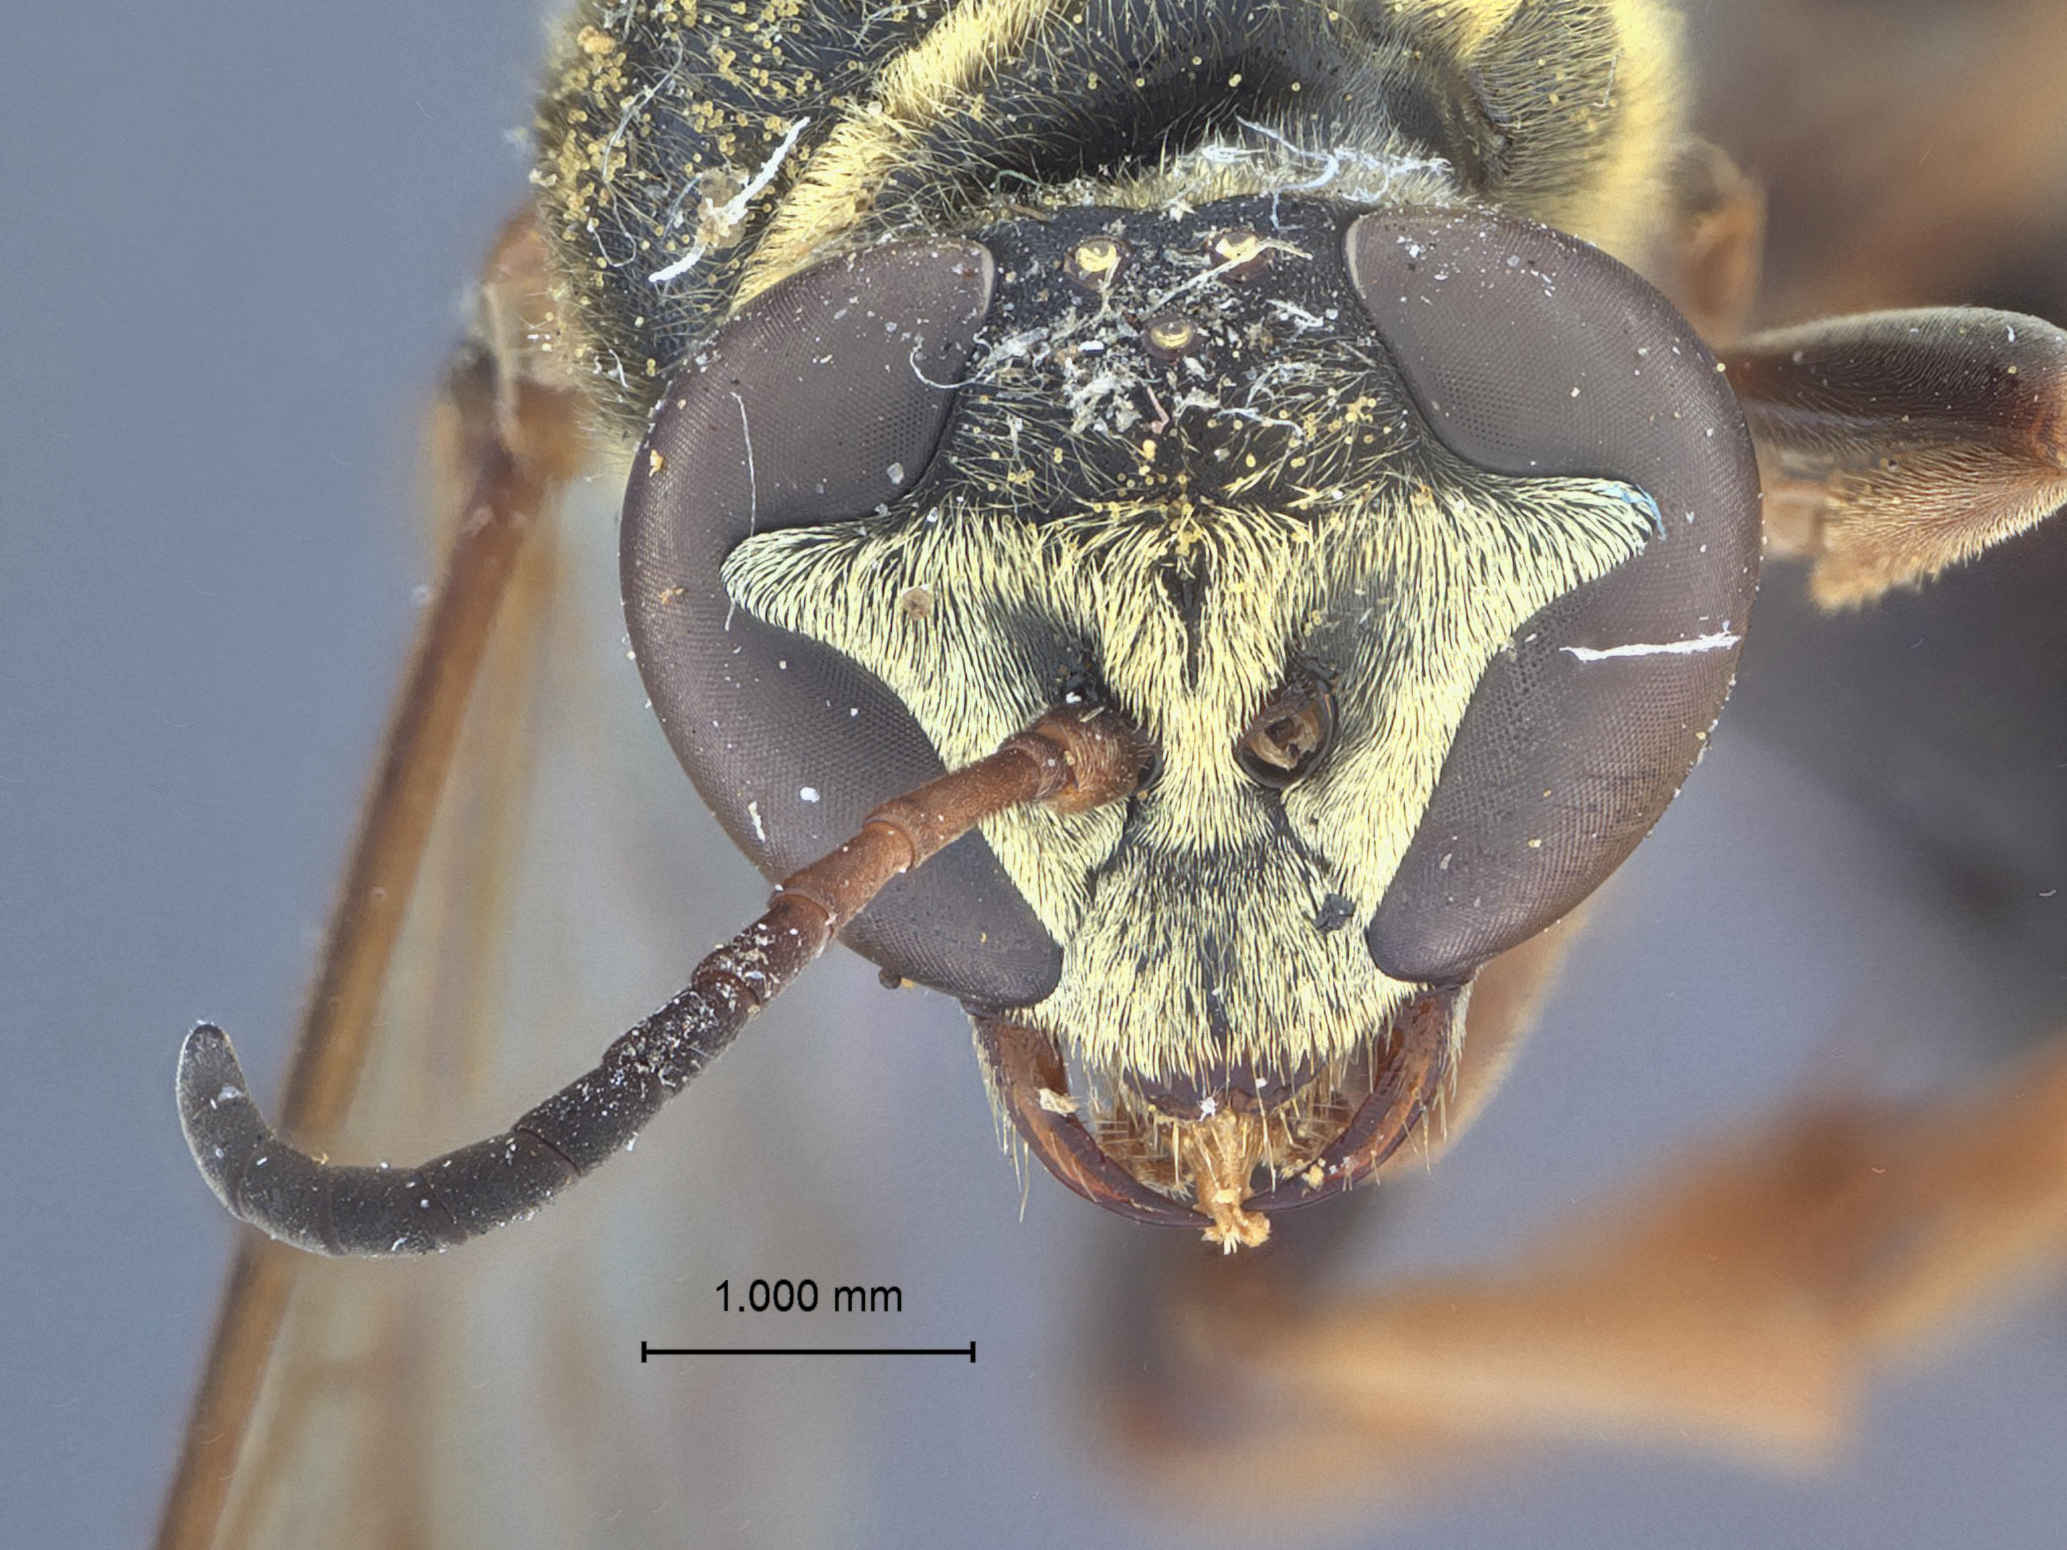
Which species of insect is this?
Trypoxylon aureolum
